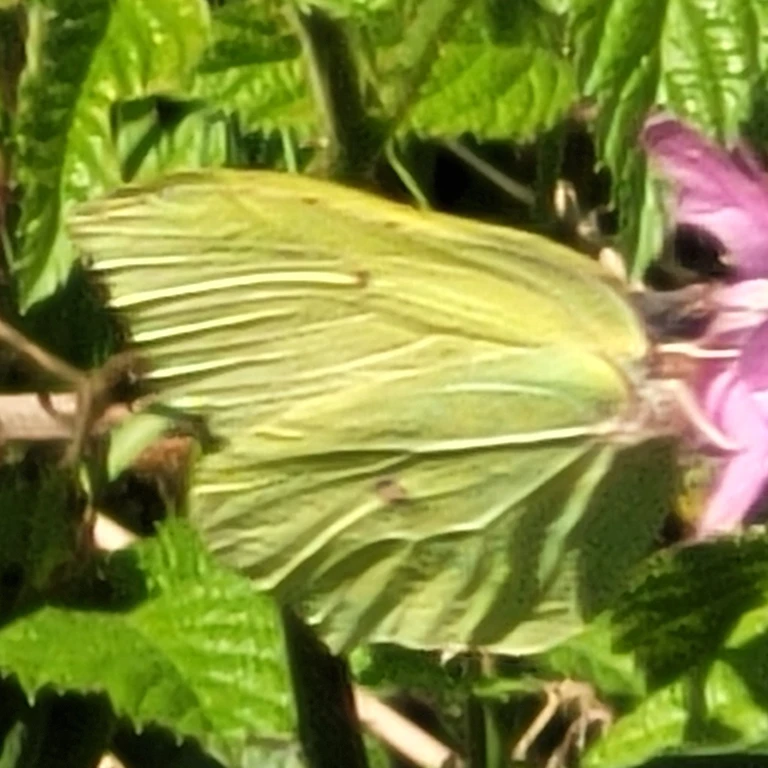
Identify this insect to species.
Gonepteryx rhamni
